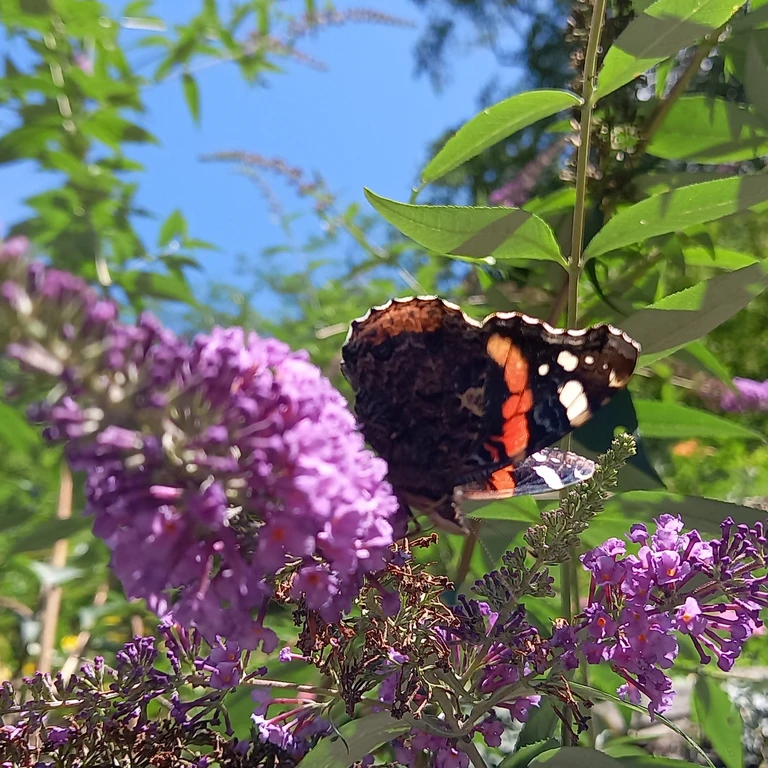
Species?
Vanessa atalanta
